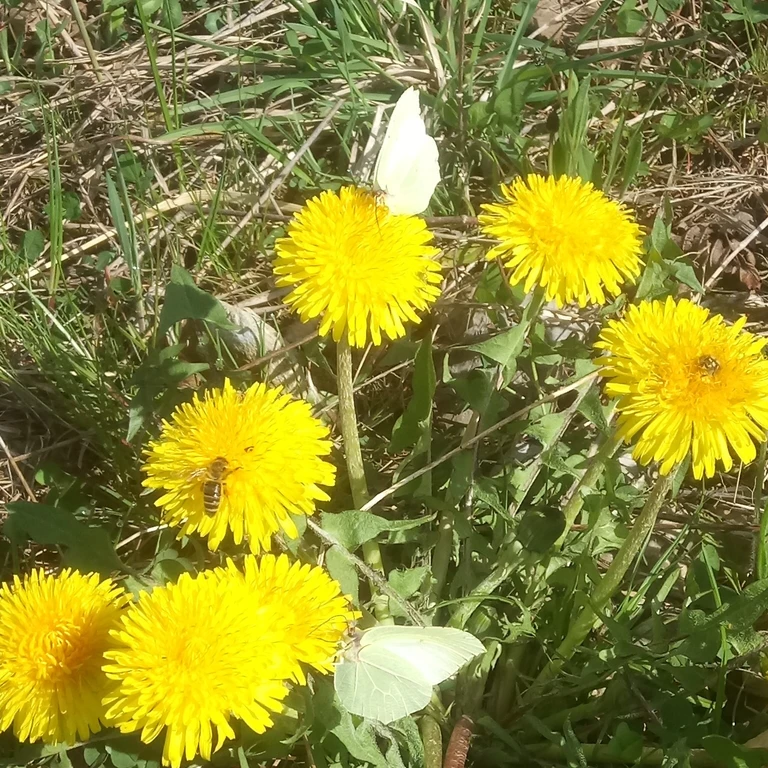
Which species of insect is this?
Gonepteryx rhamni
